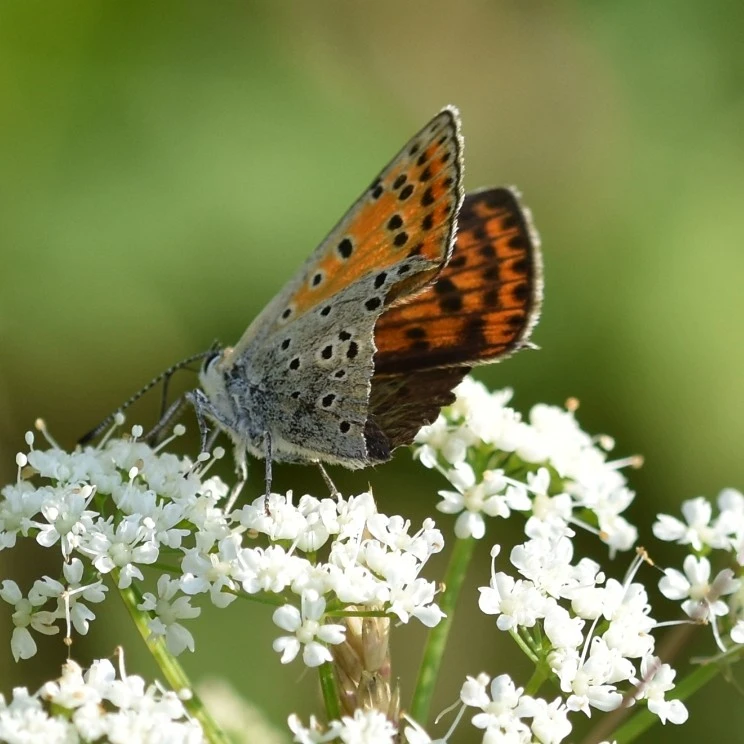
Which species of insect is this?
Lycaena tityrus (also Loweia tityrus)
